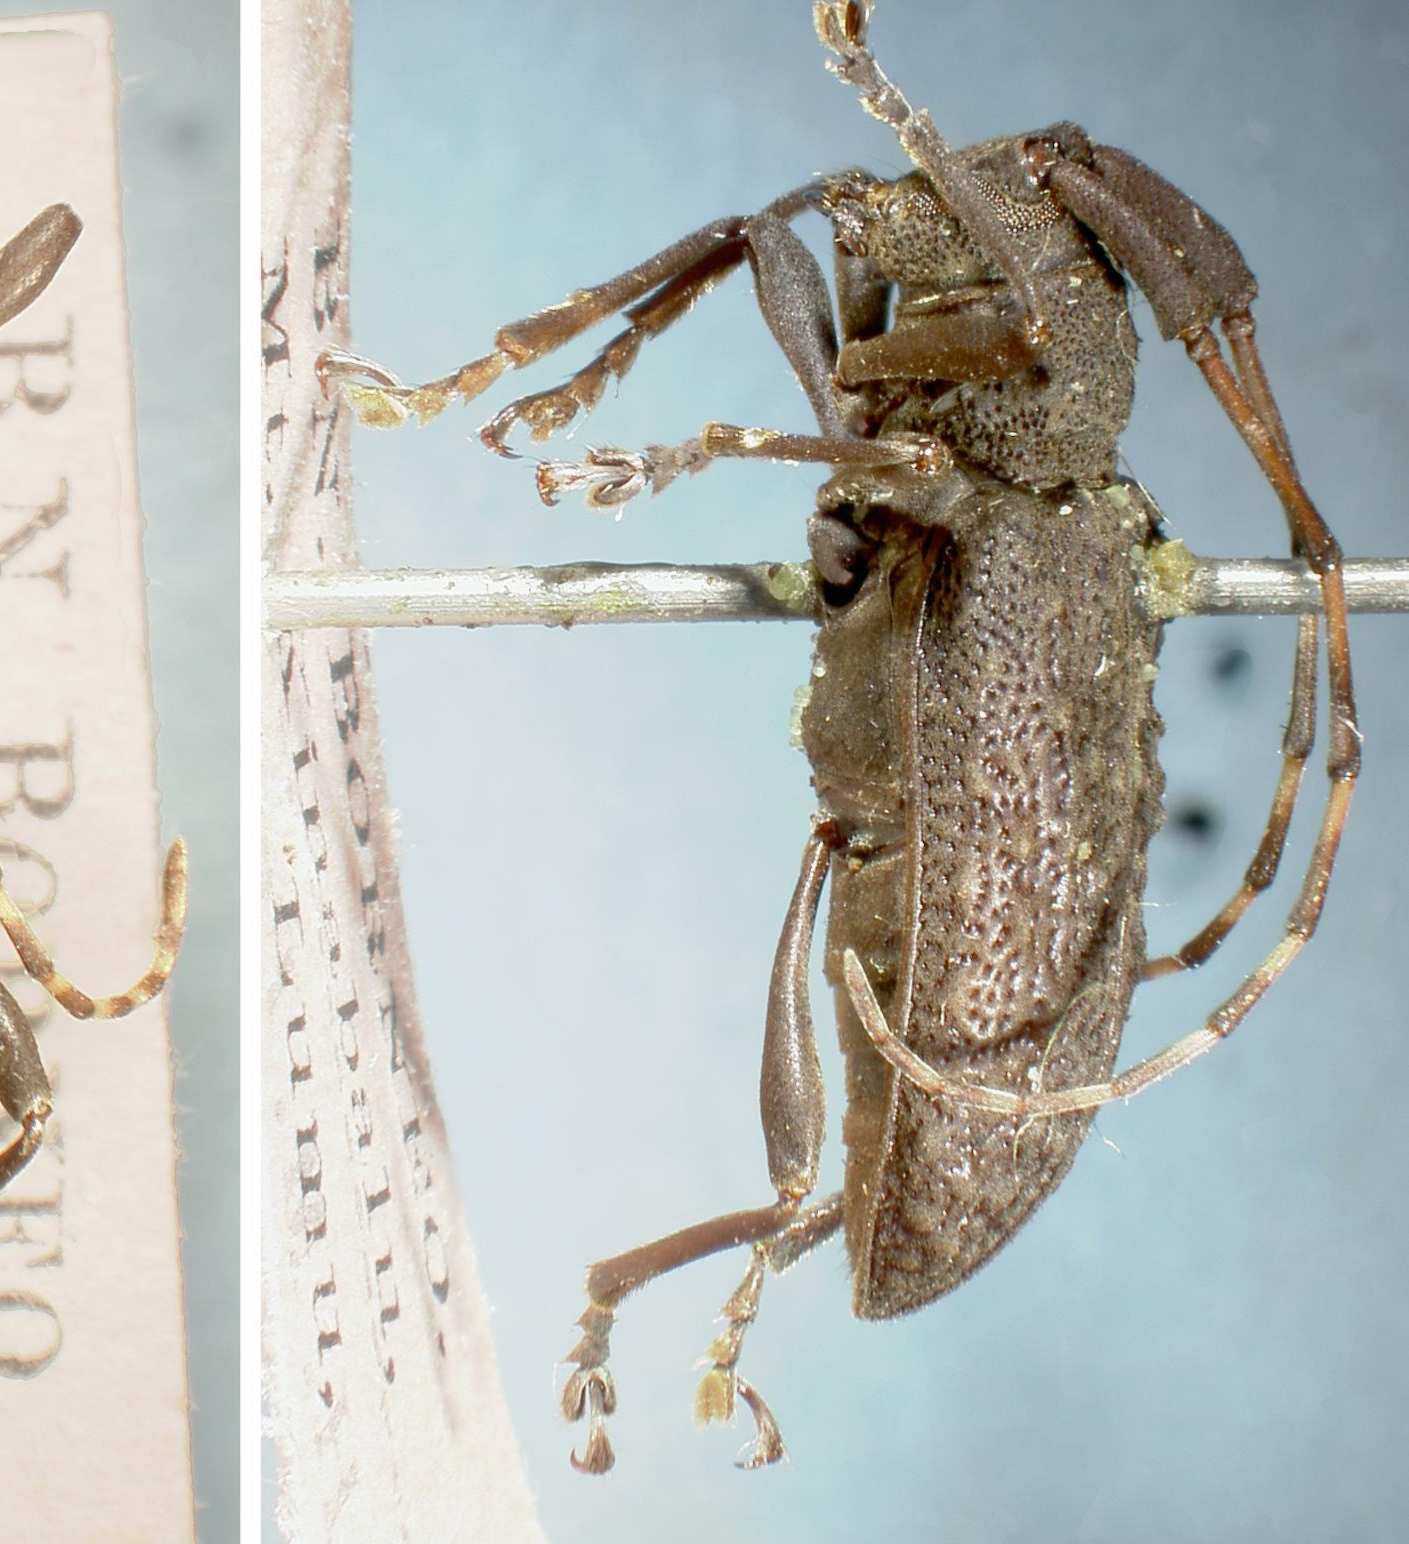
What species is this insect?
Trachystola puncticollis (also Acalolepta puncticollis)
